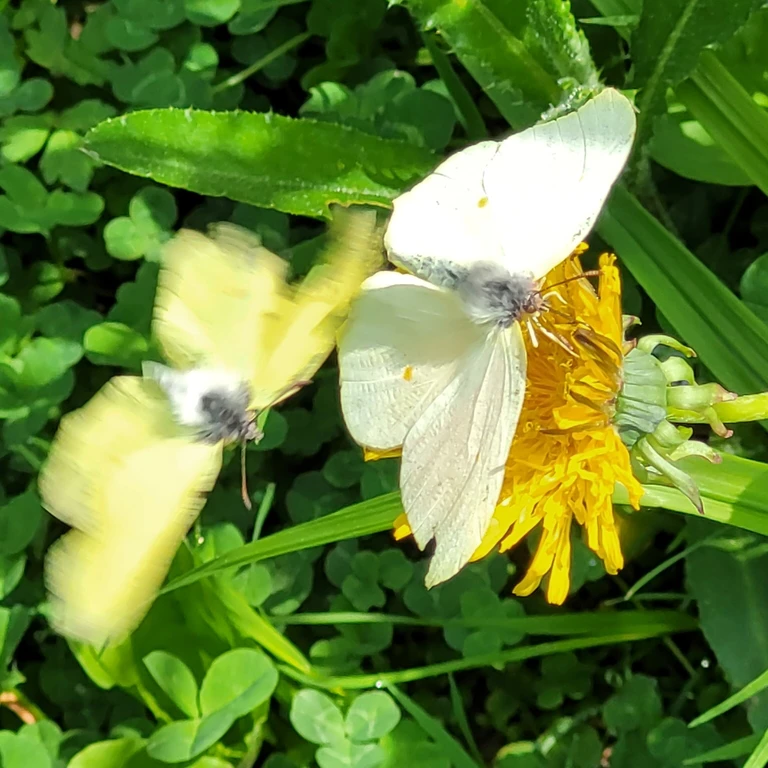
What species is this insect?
Gonepteryx rhamni
